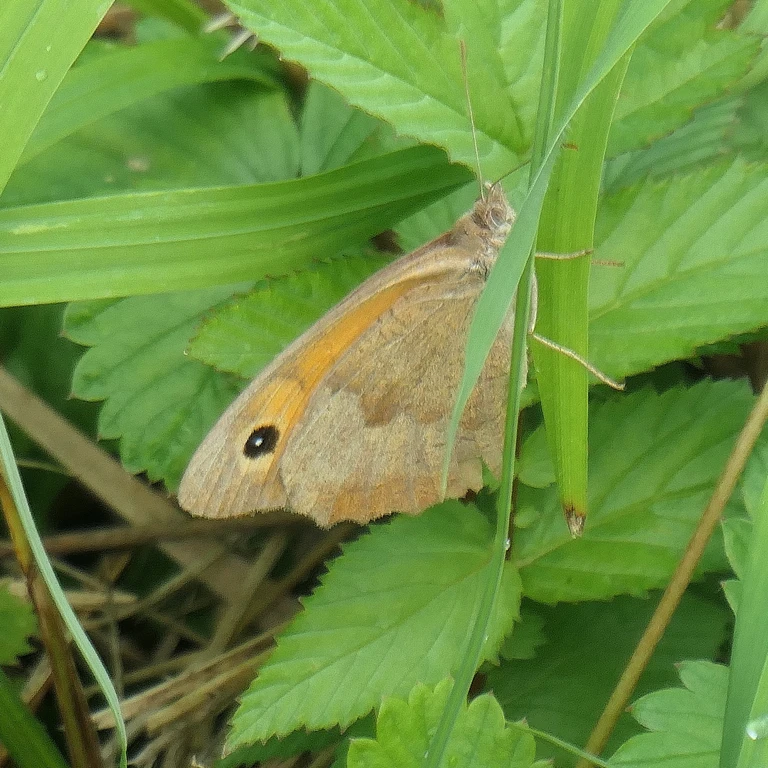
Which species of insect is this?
Maniola jurtina
